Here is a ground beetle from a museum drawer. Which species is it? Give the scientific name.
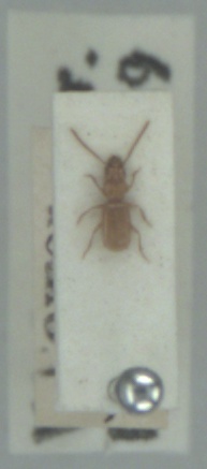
Aepus marinus
